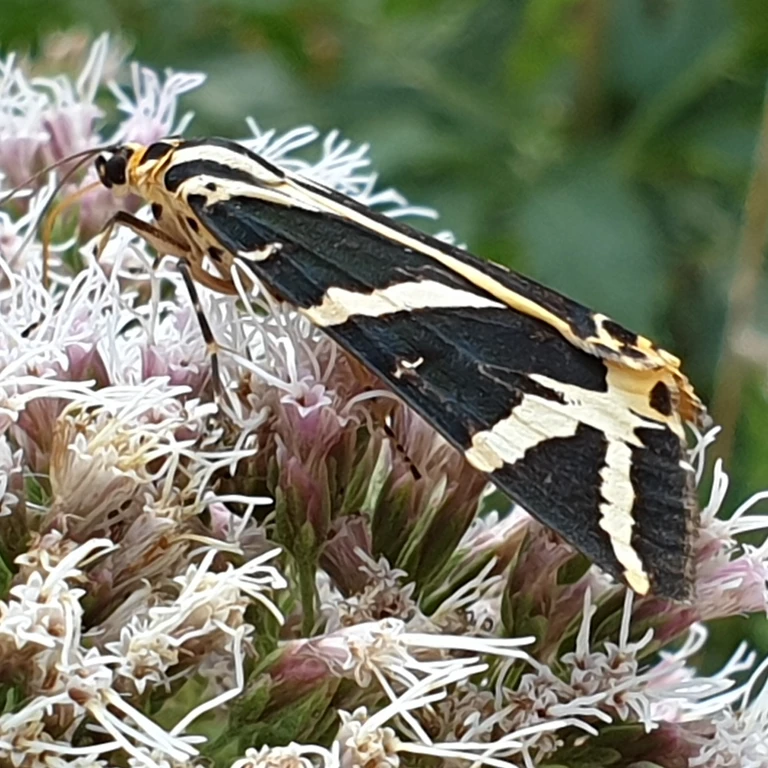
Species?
Euplagia quadripunctaria
